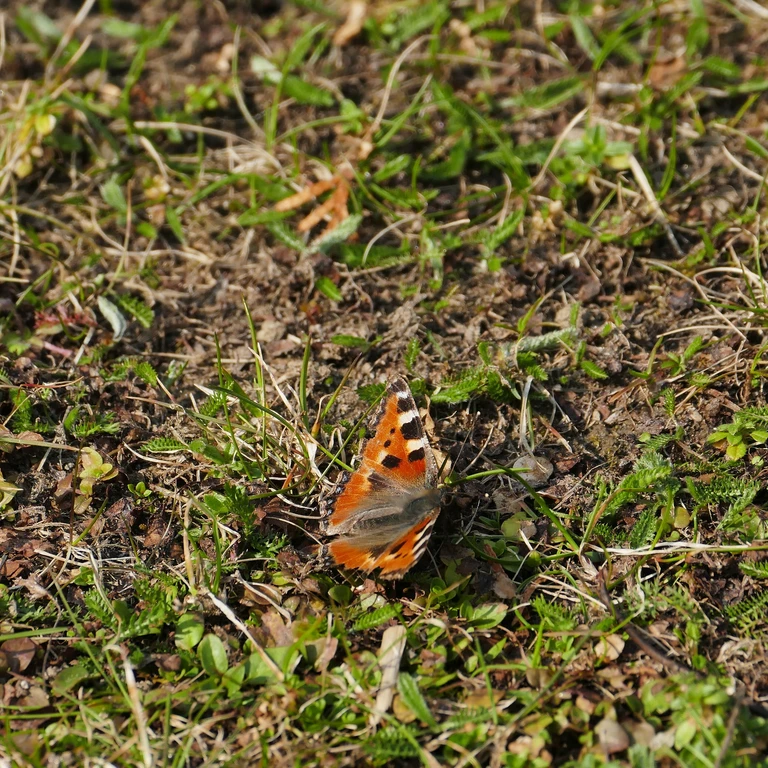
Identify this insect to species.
Aglais urticae
